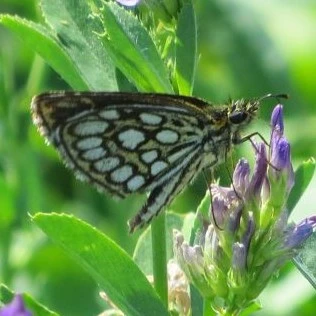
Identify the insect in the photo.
Heteropterus morpheus
